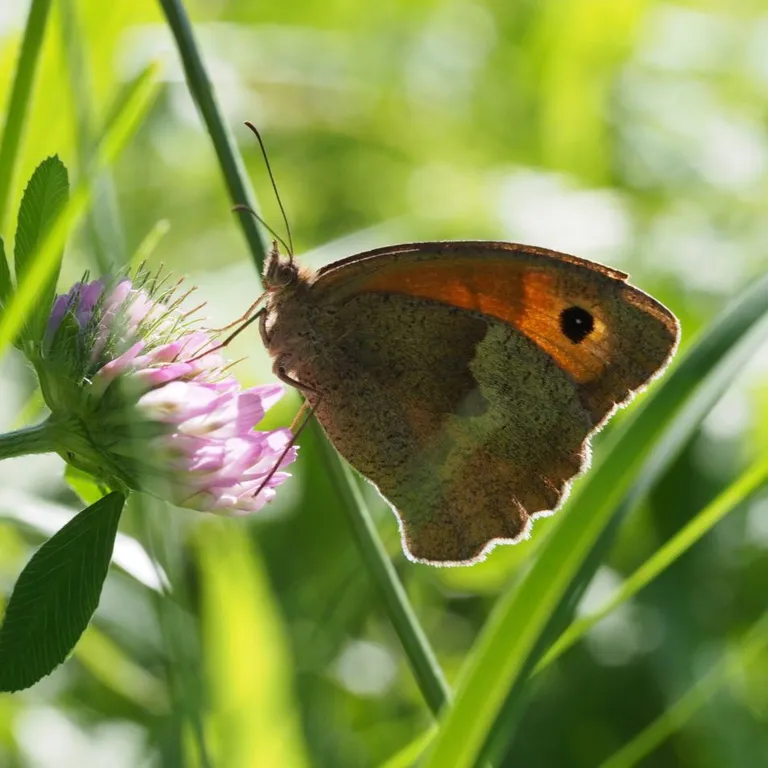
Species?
Maniola jurtina
